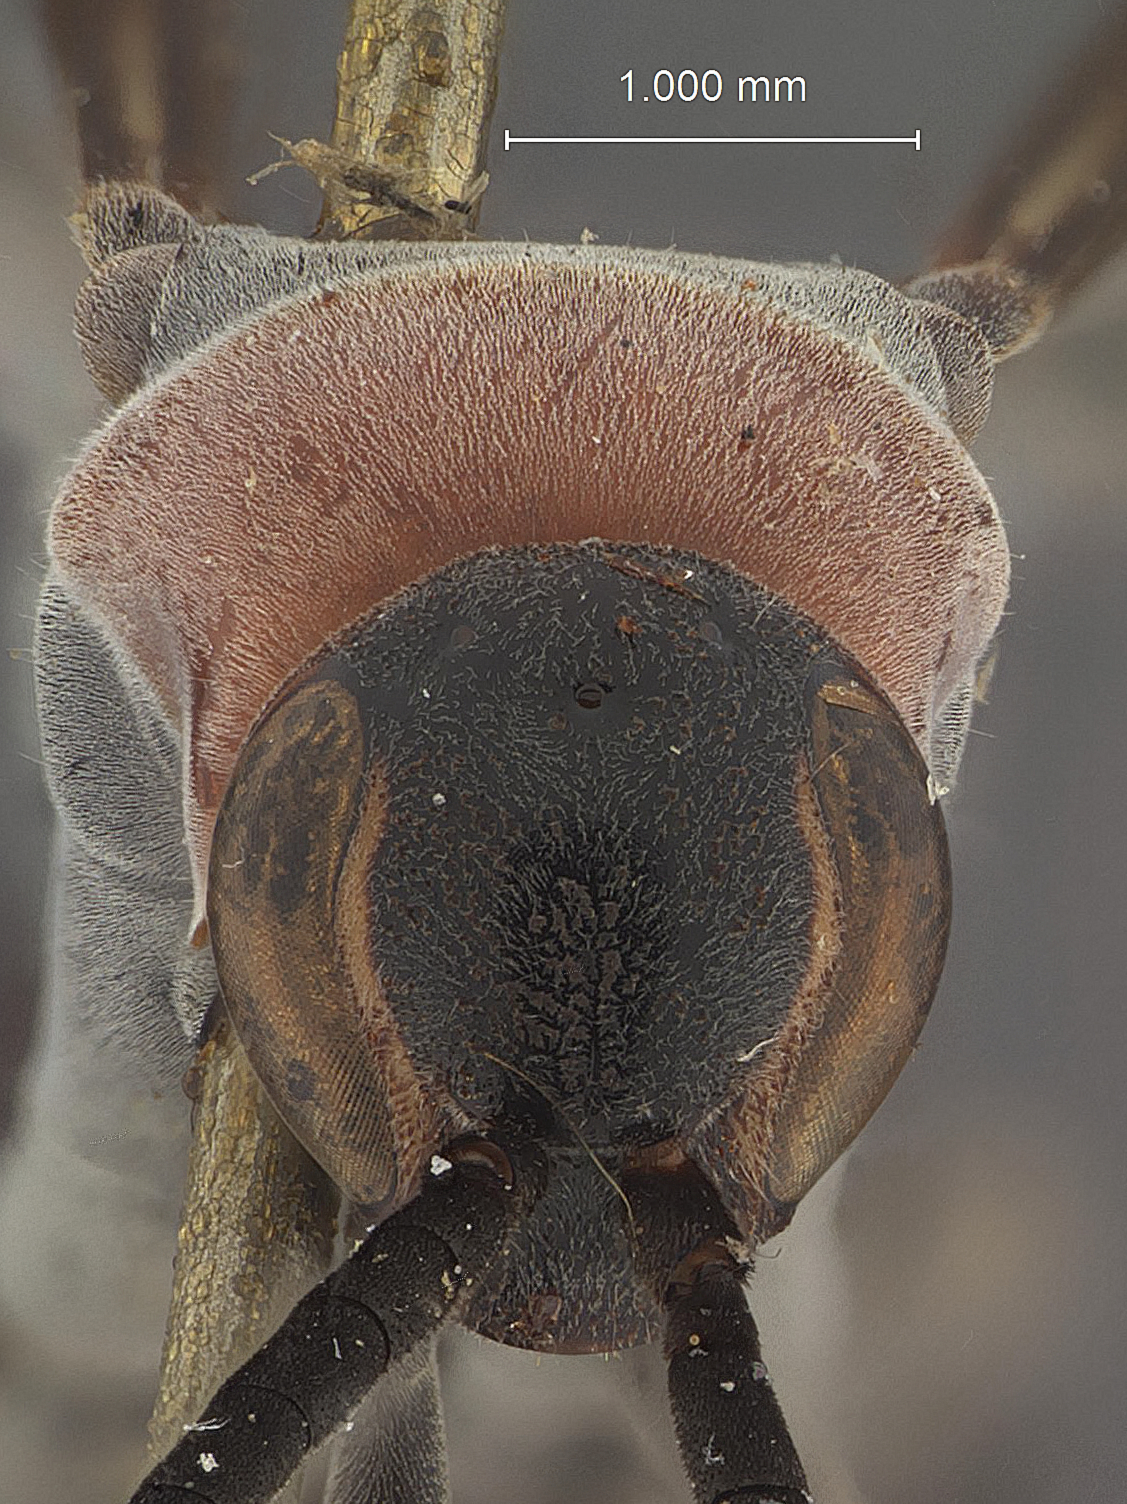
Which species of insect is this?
Platyderes partita
